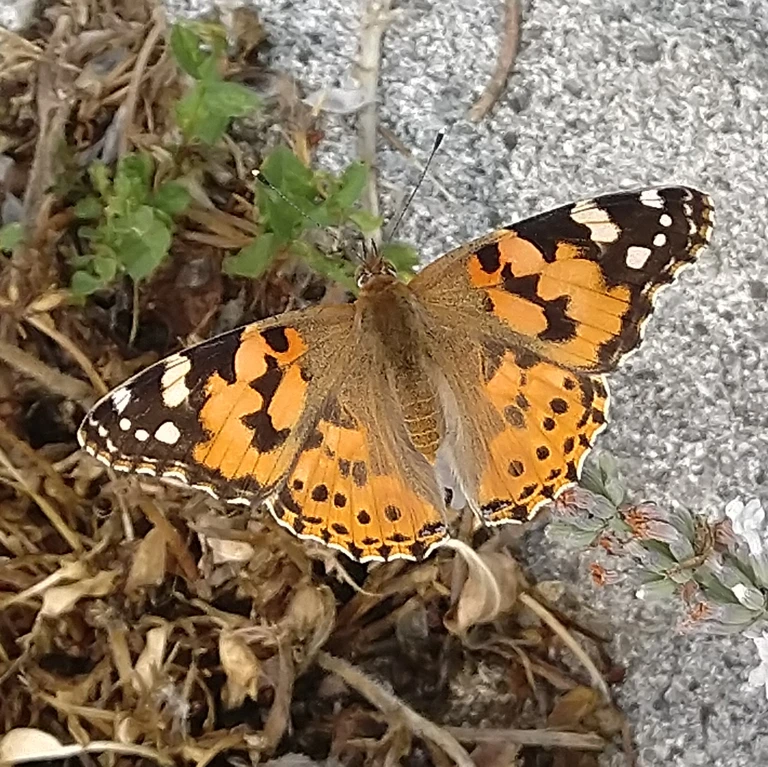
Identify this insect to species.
Vanessa cardui
